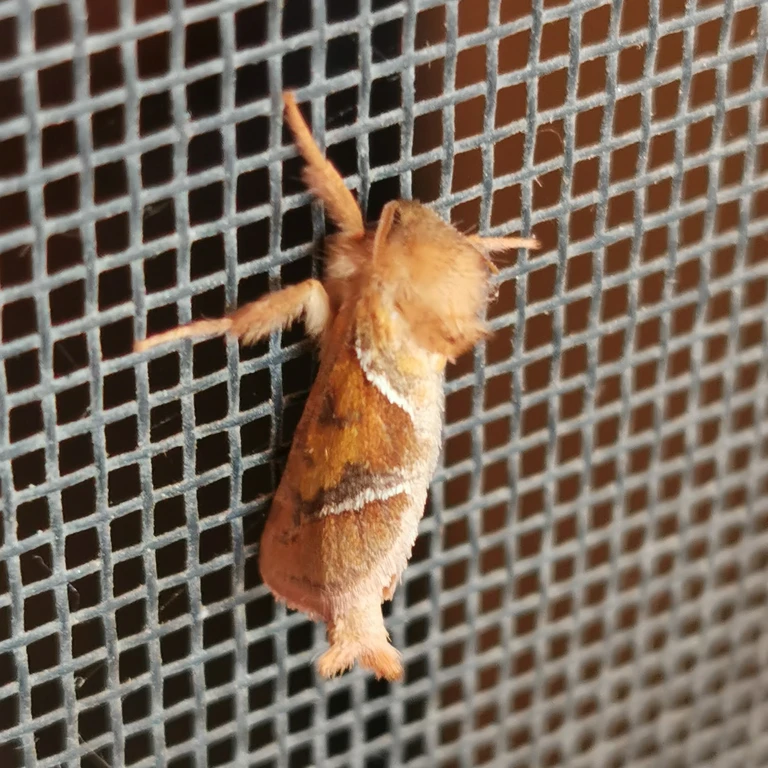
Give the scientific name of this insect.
Triodia sylvina
